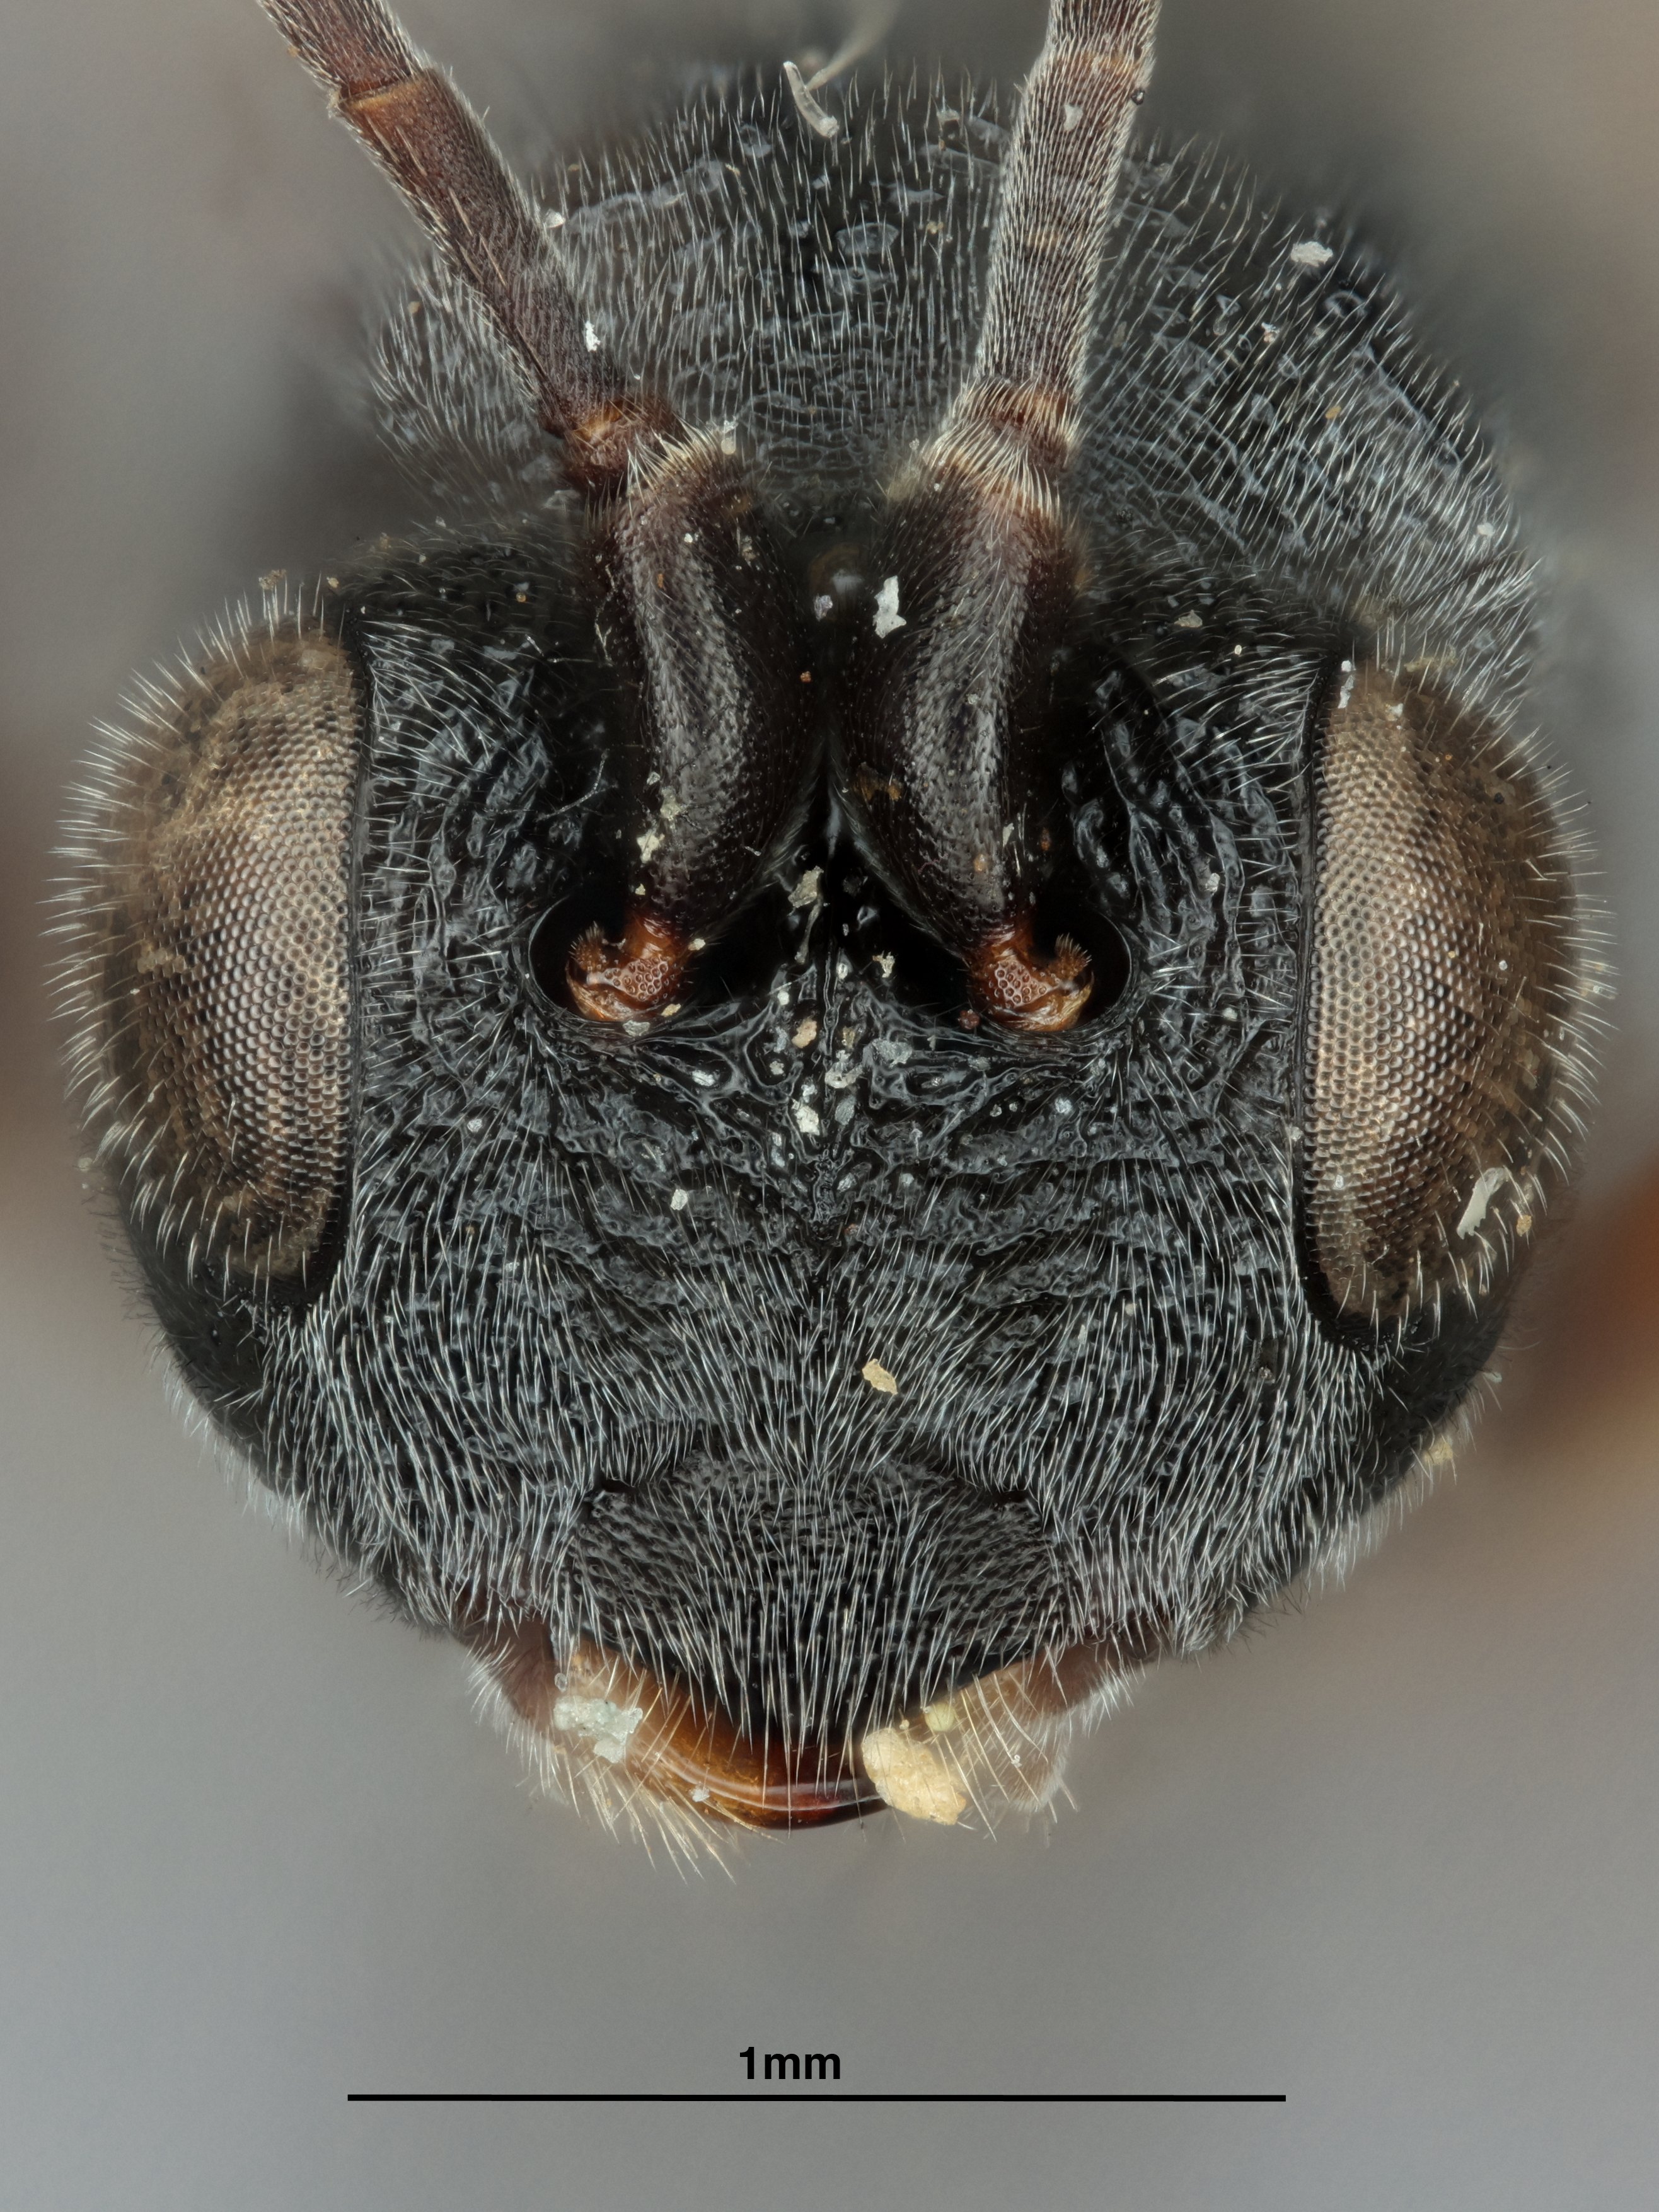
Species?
Chelonus chilonis
